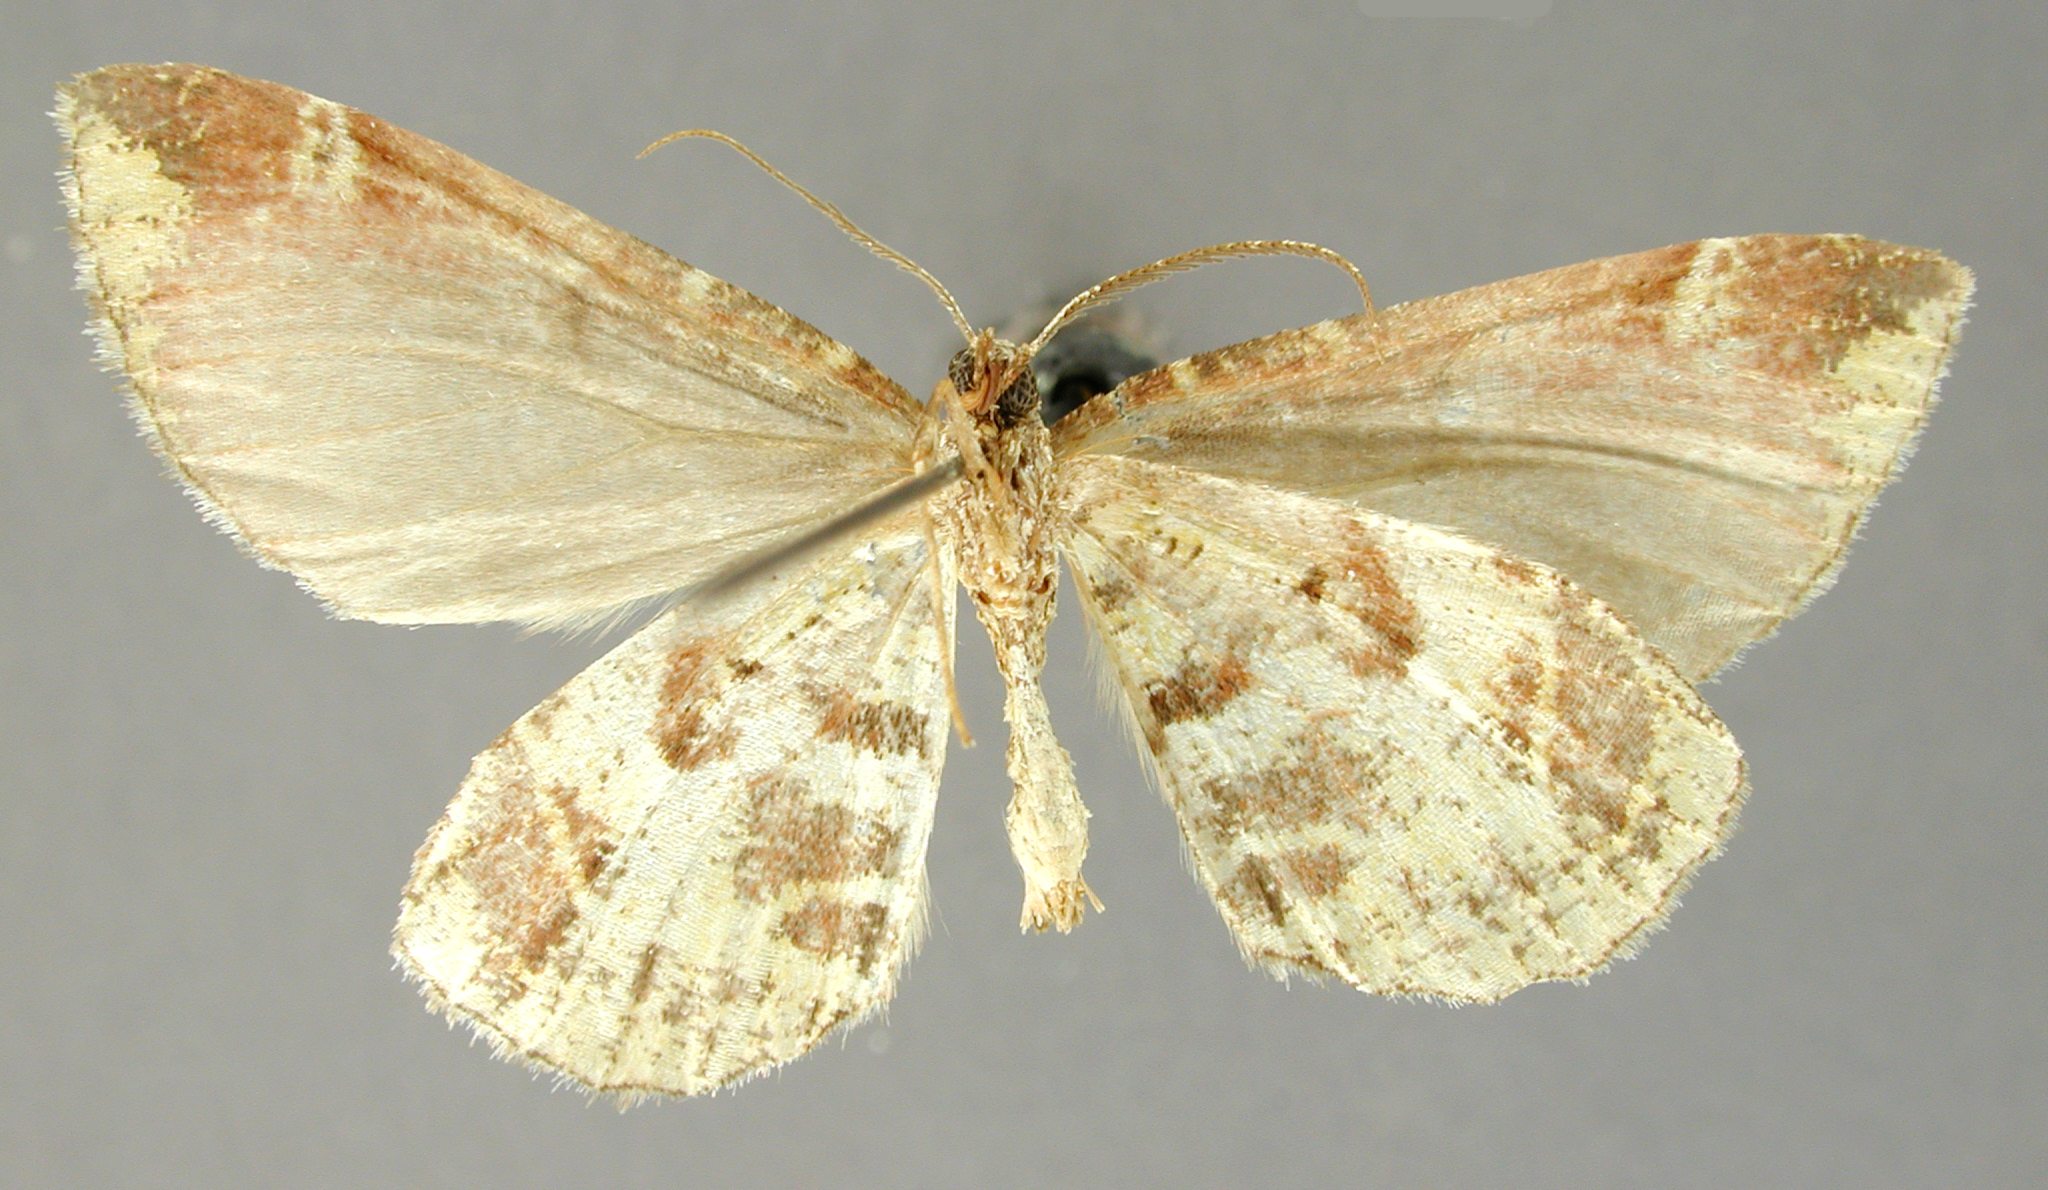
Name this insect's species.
Cophocerotis inconjuncta
